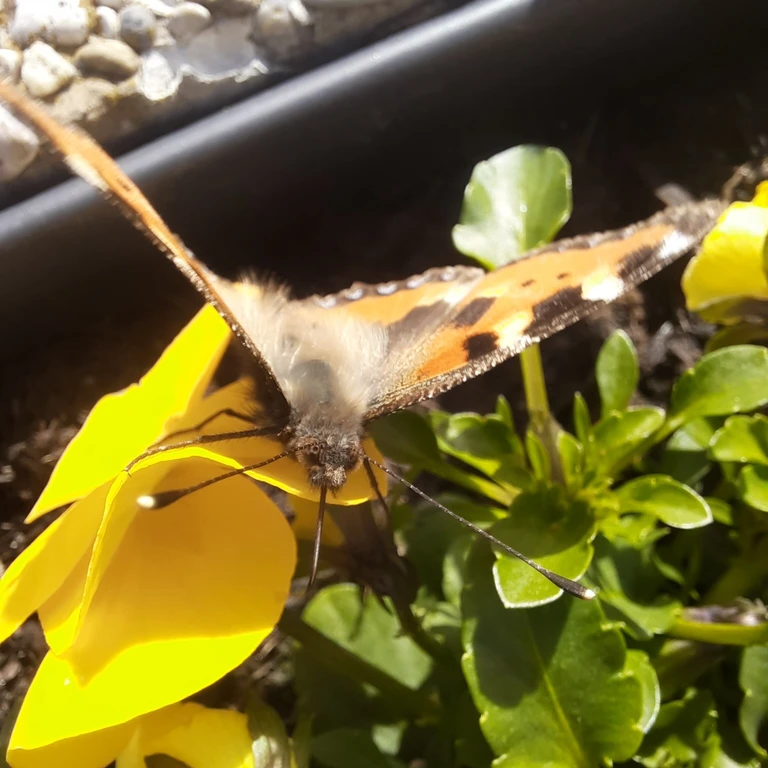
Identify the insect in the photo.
Aglais urticae
